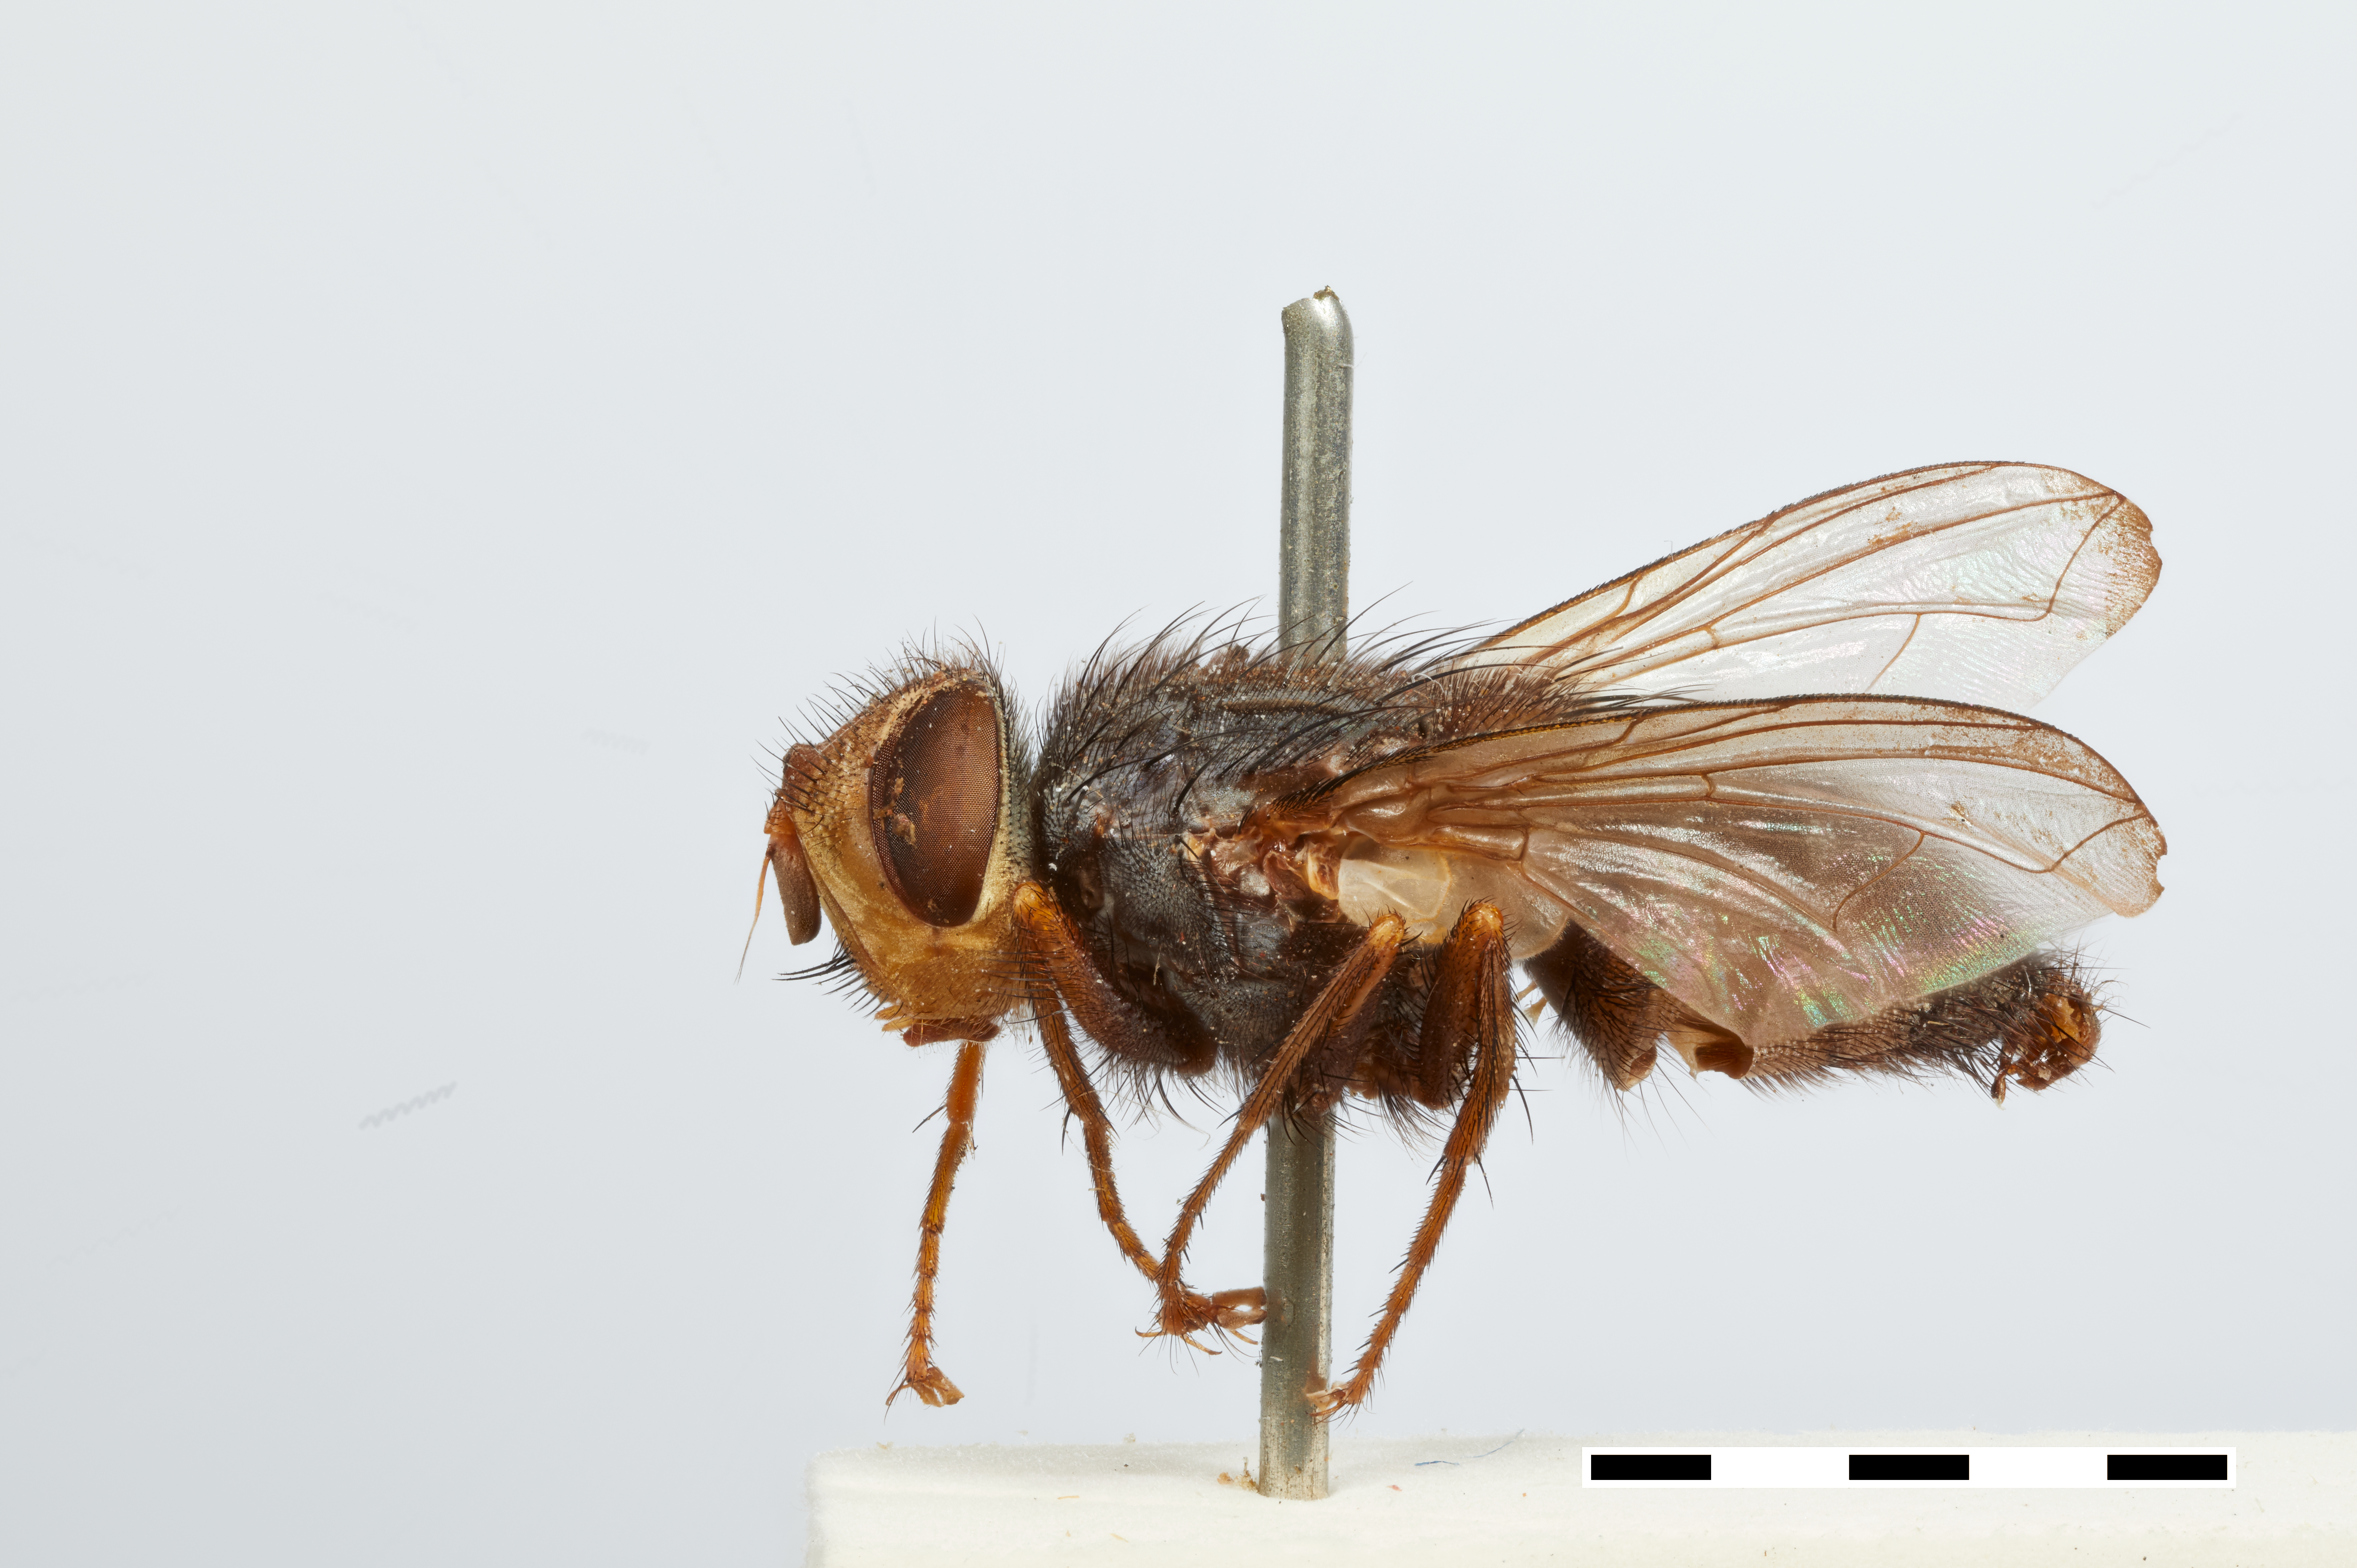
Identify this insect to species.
Protomeigenia aurea
